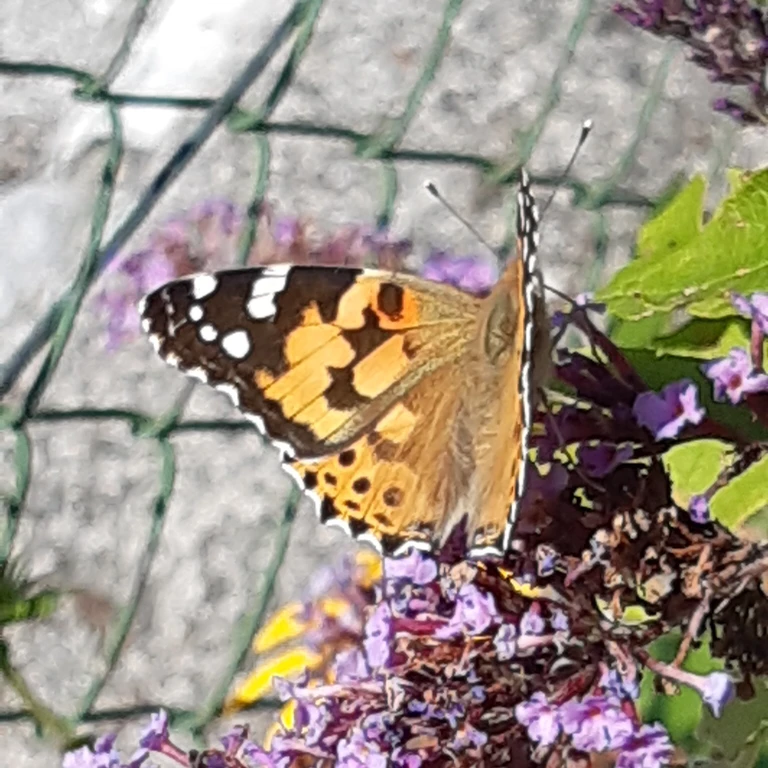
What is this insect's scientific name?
Vanessa cardui
